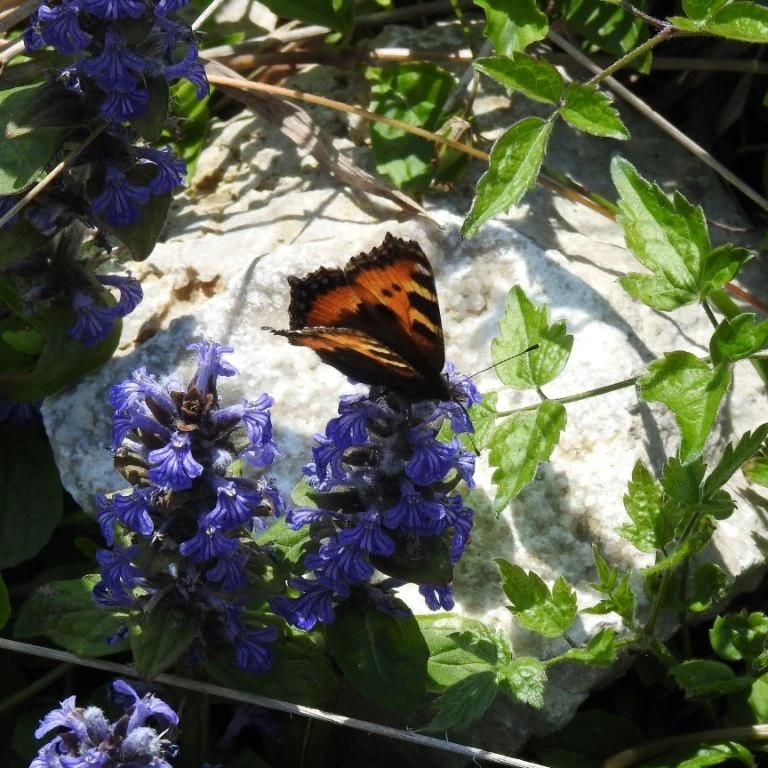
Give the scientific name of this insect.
Aglais urticae
